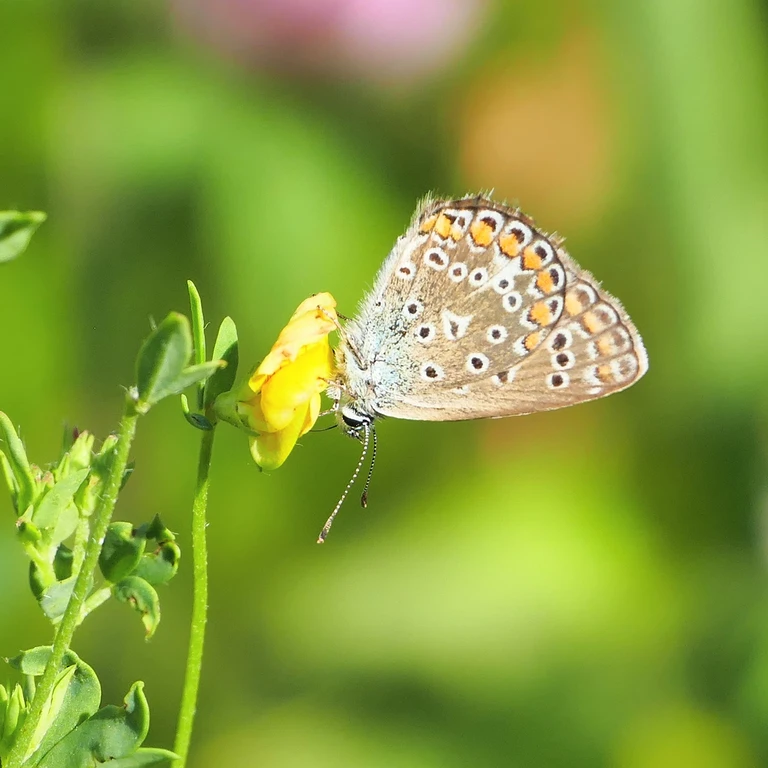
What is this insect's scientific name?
Polyommatus icarus
